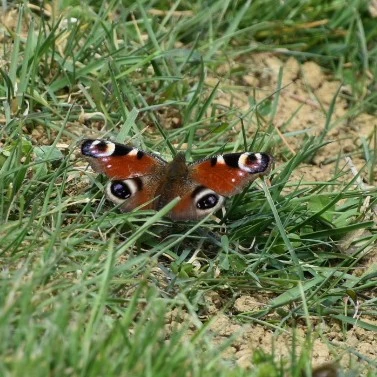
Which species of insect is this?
Aglais io
